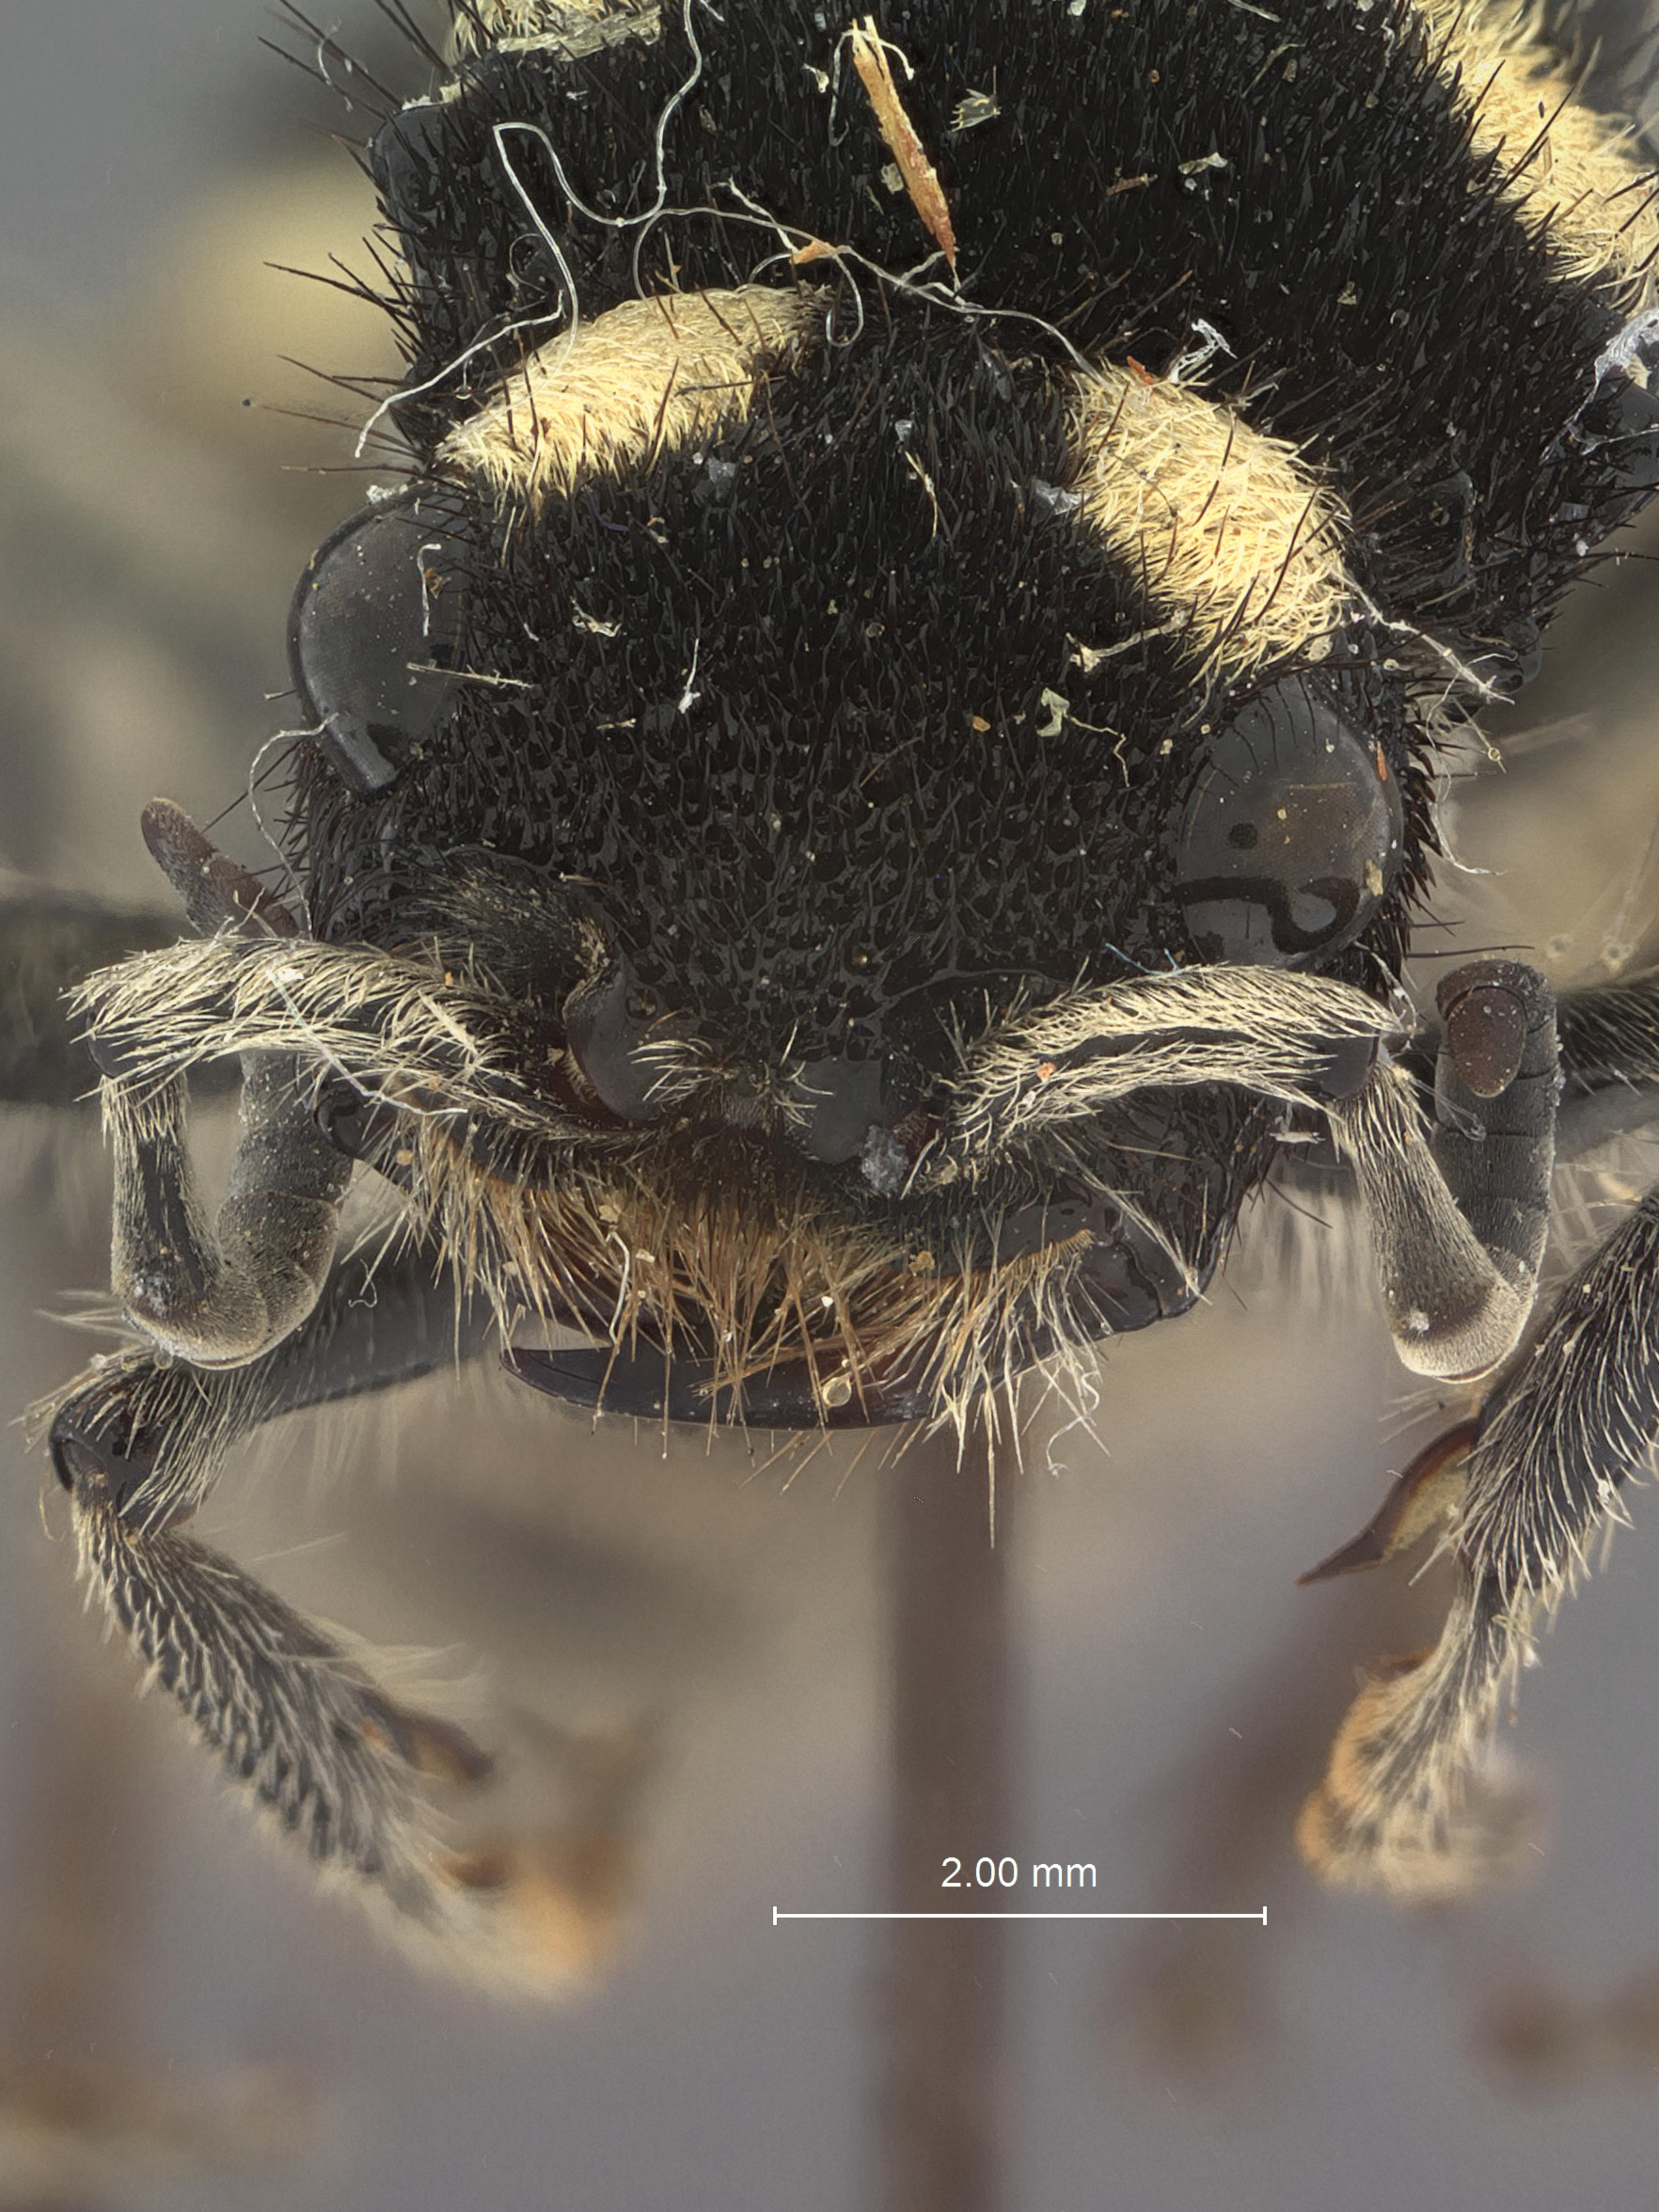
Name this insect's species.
Hoplomutilla euryale
